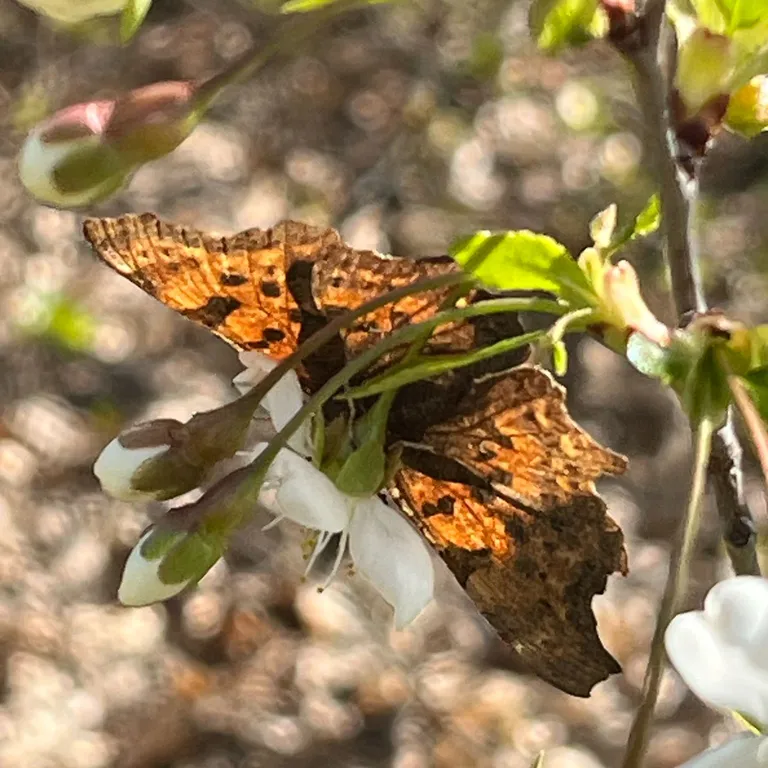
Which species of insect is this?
Polygonia c-album
